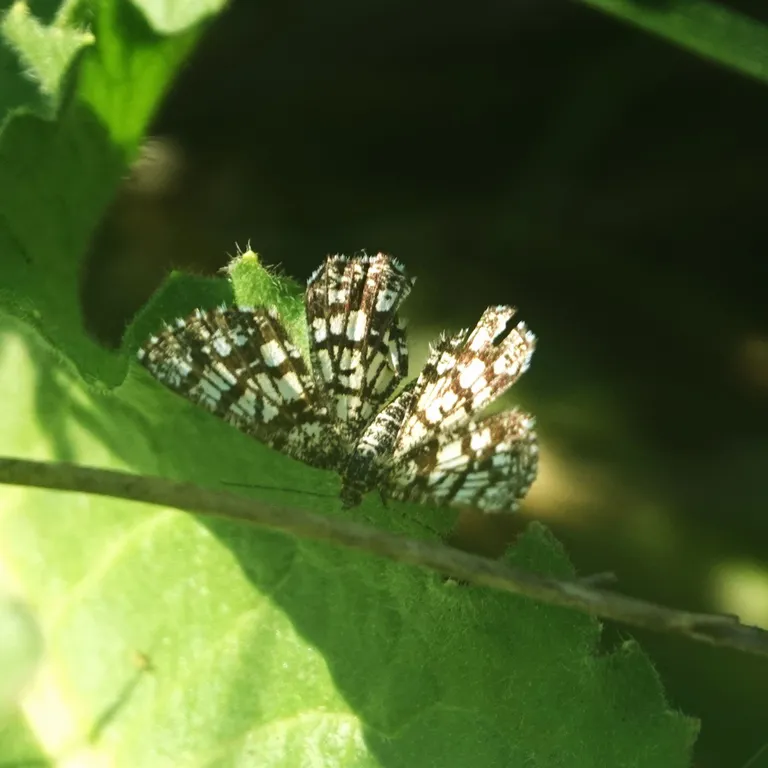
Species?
Chiasmia clathrata
